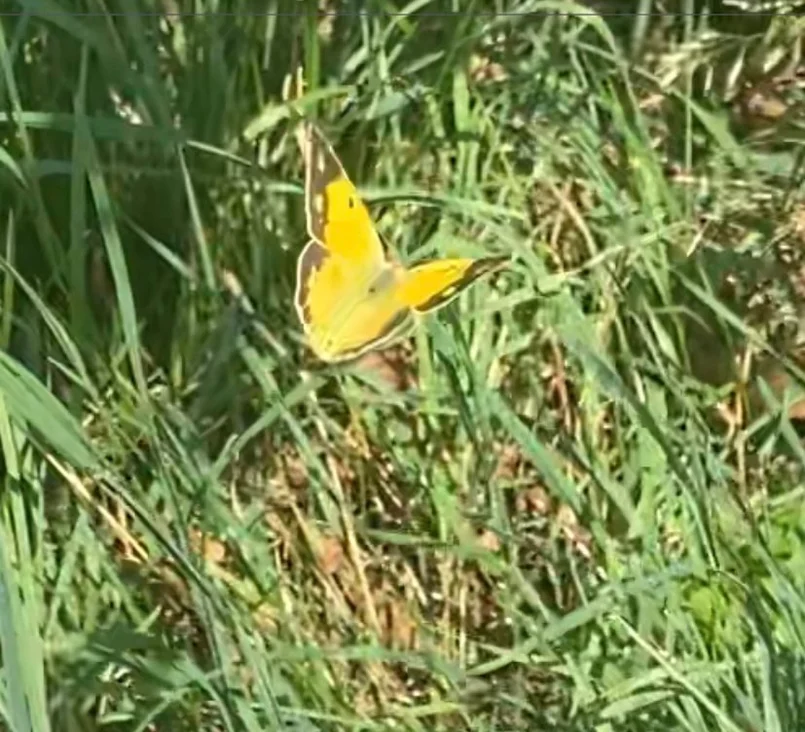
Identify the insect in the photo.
Colias croceus
